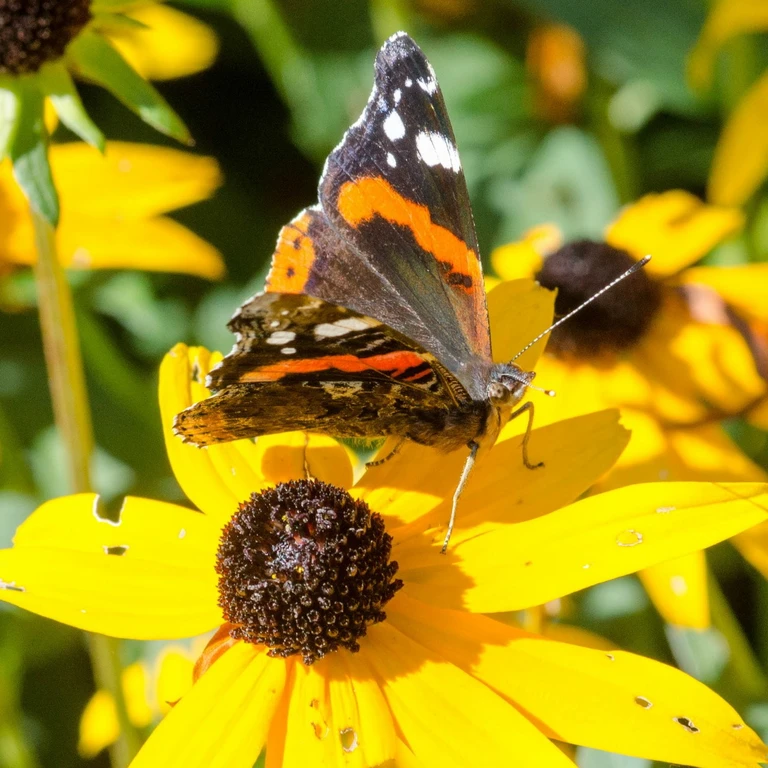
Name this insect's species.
Vanessa atalanta
